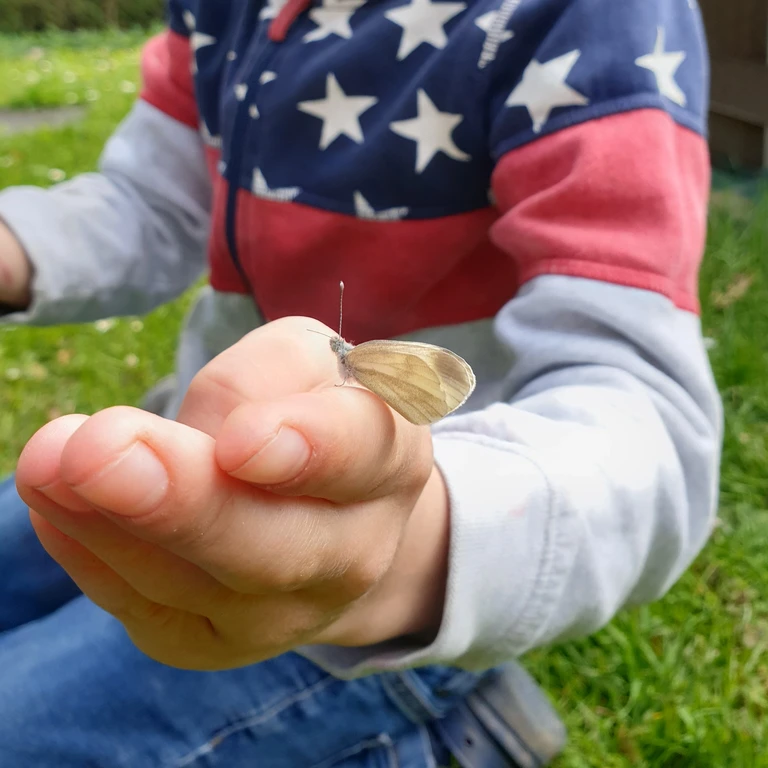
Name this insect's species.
Leptidea sinapis/juvernica
